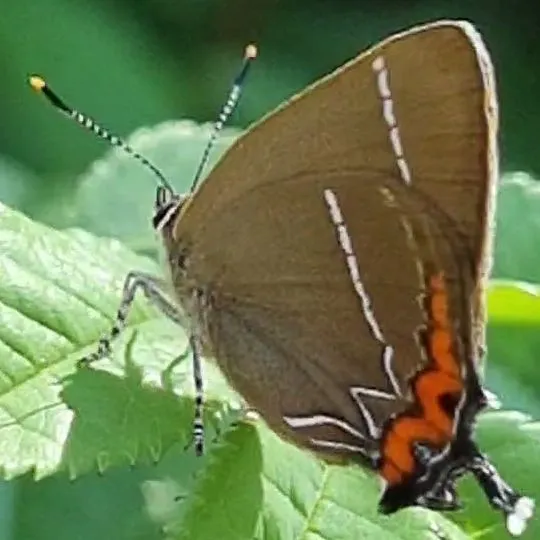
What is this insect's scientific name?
Satyrium w-album
